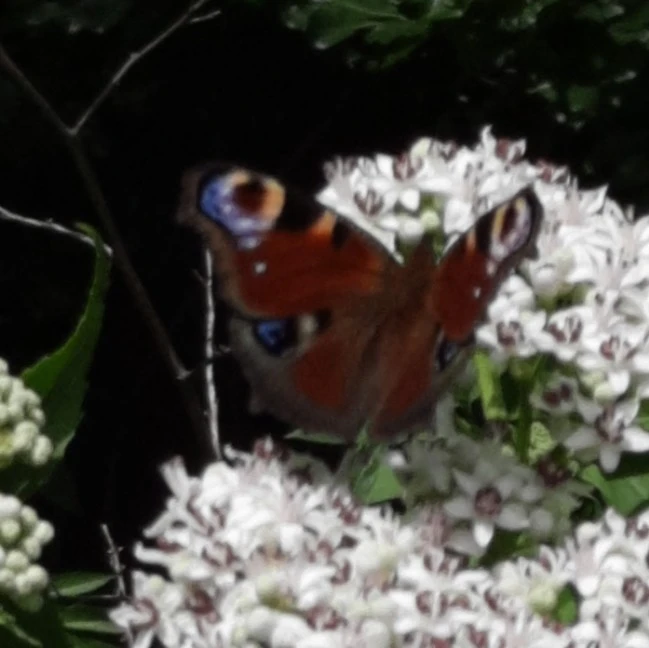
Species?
Aglais io
